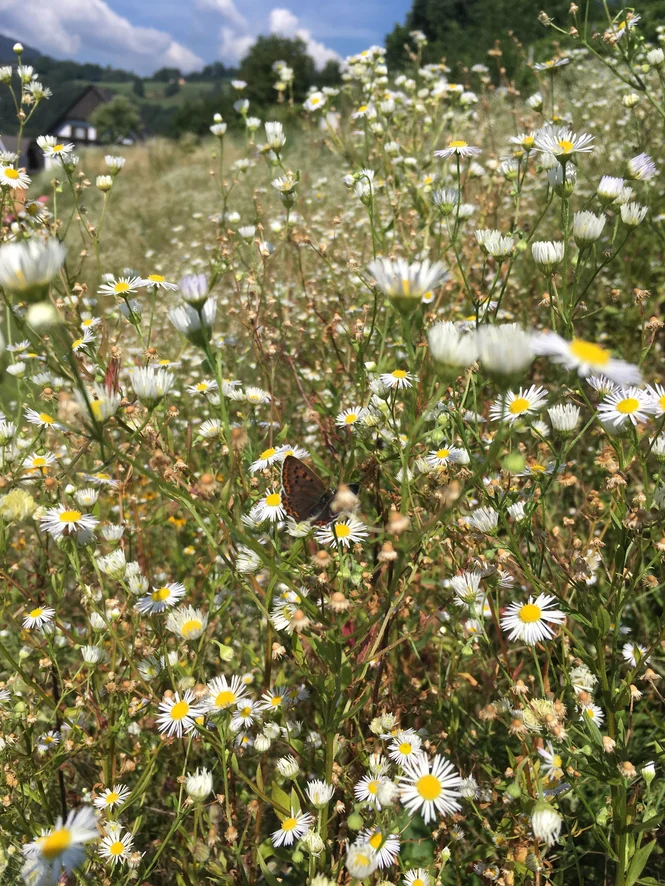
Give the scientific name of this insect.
Lycaena tityrus (also Loweia tityrus)
